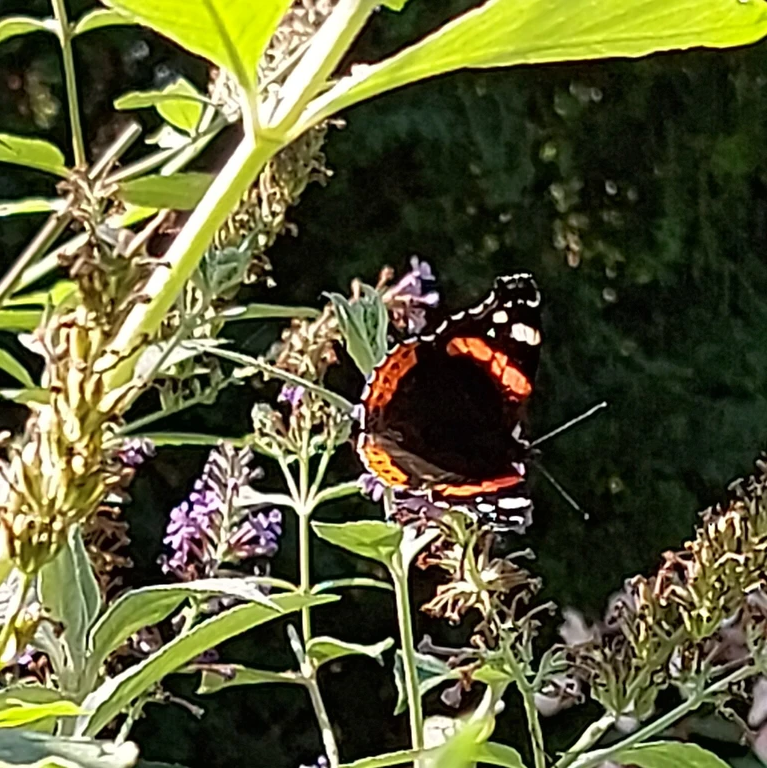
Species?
Vanessa atalanta
